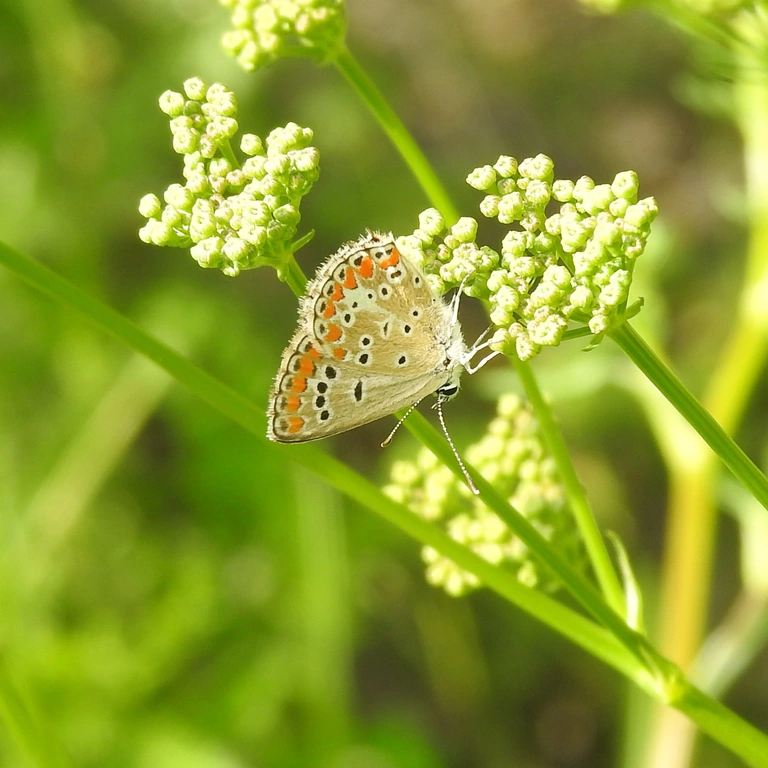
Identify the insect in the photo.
Aricia agestis/artaxerxes
